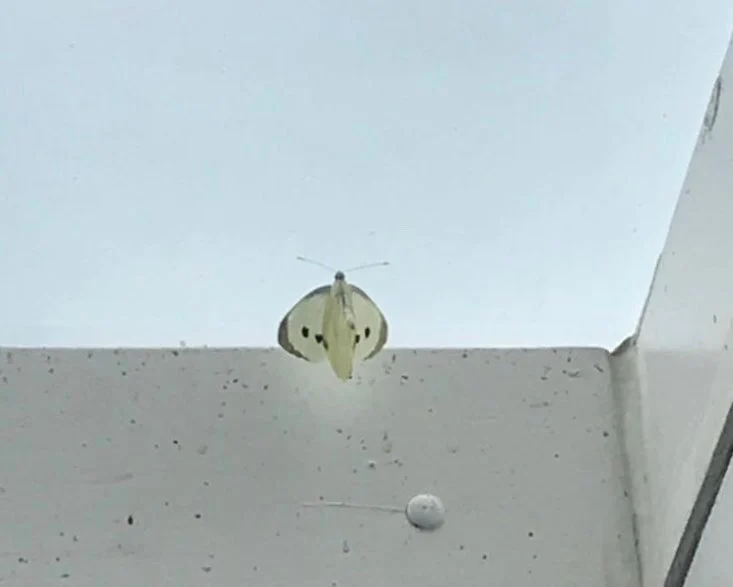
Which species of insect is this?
Pieris brassicae
